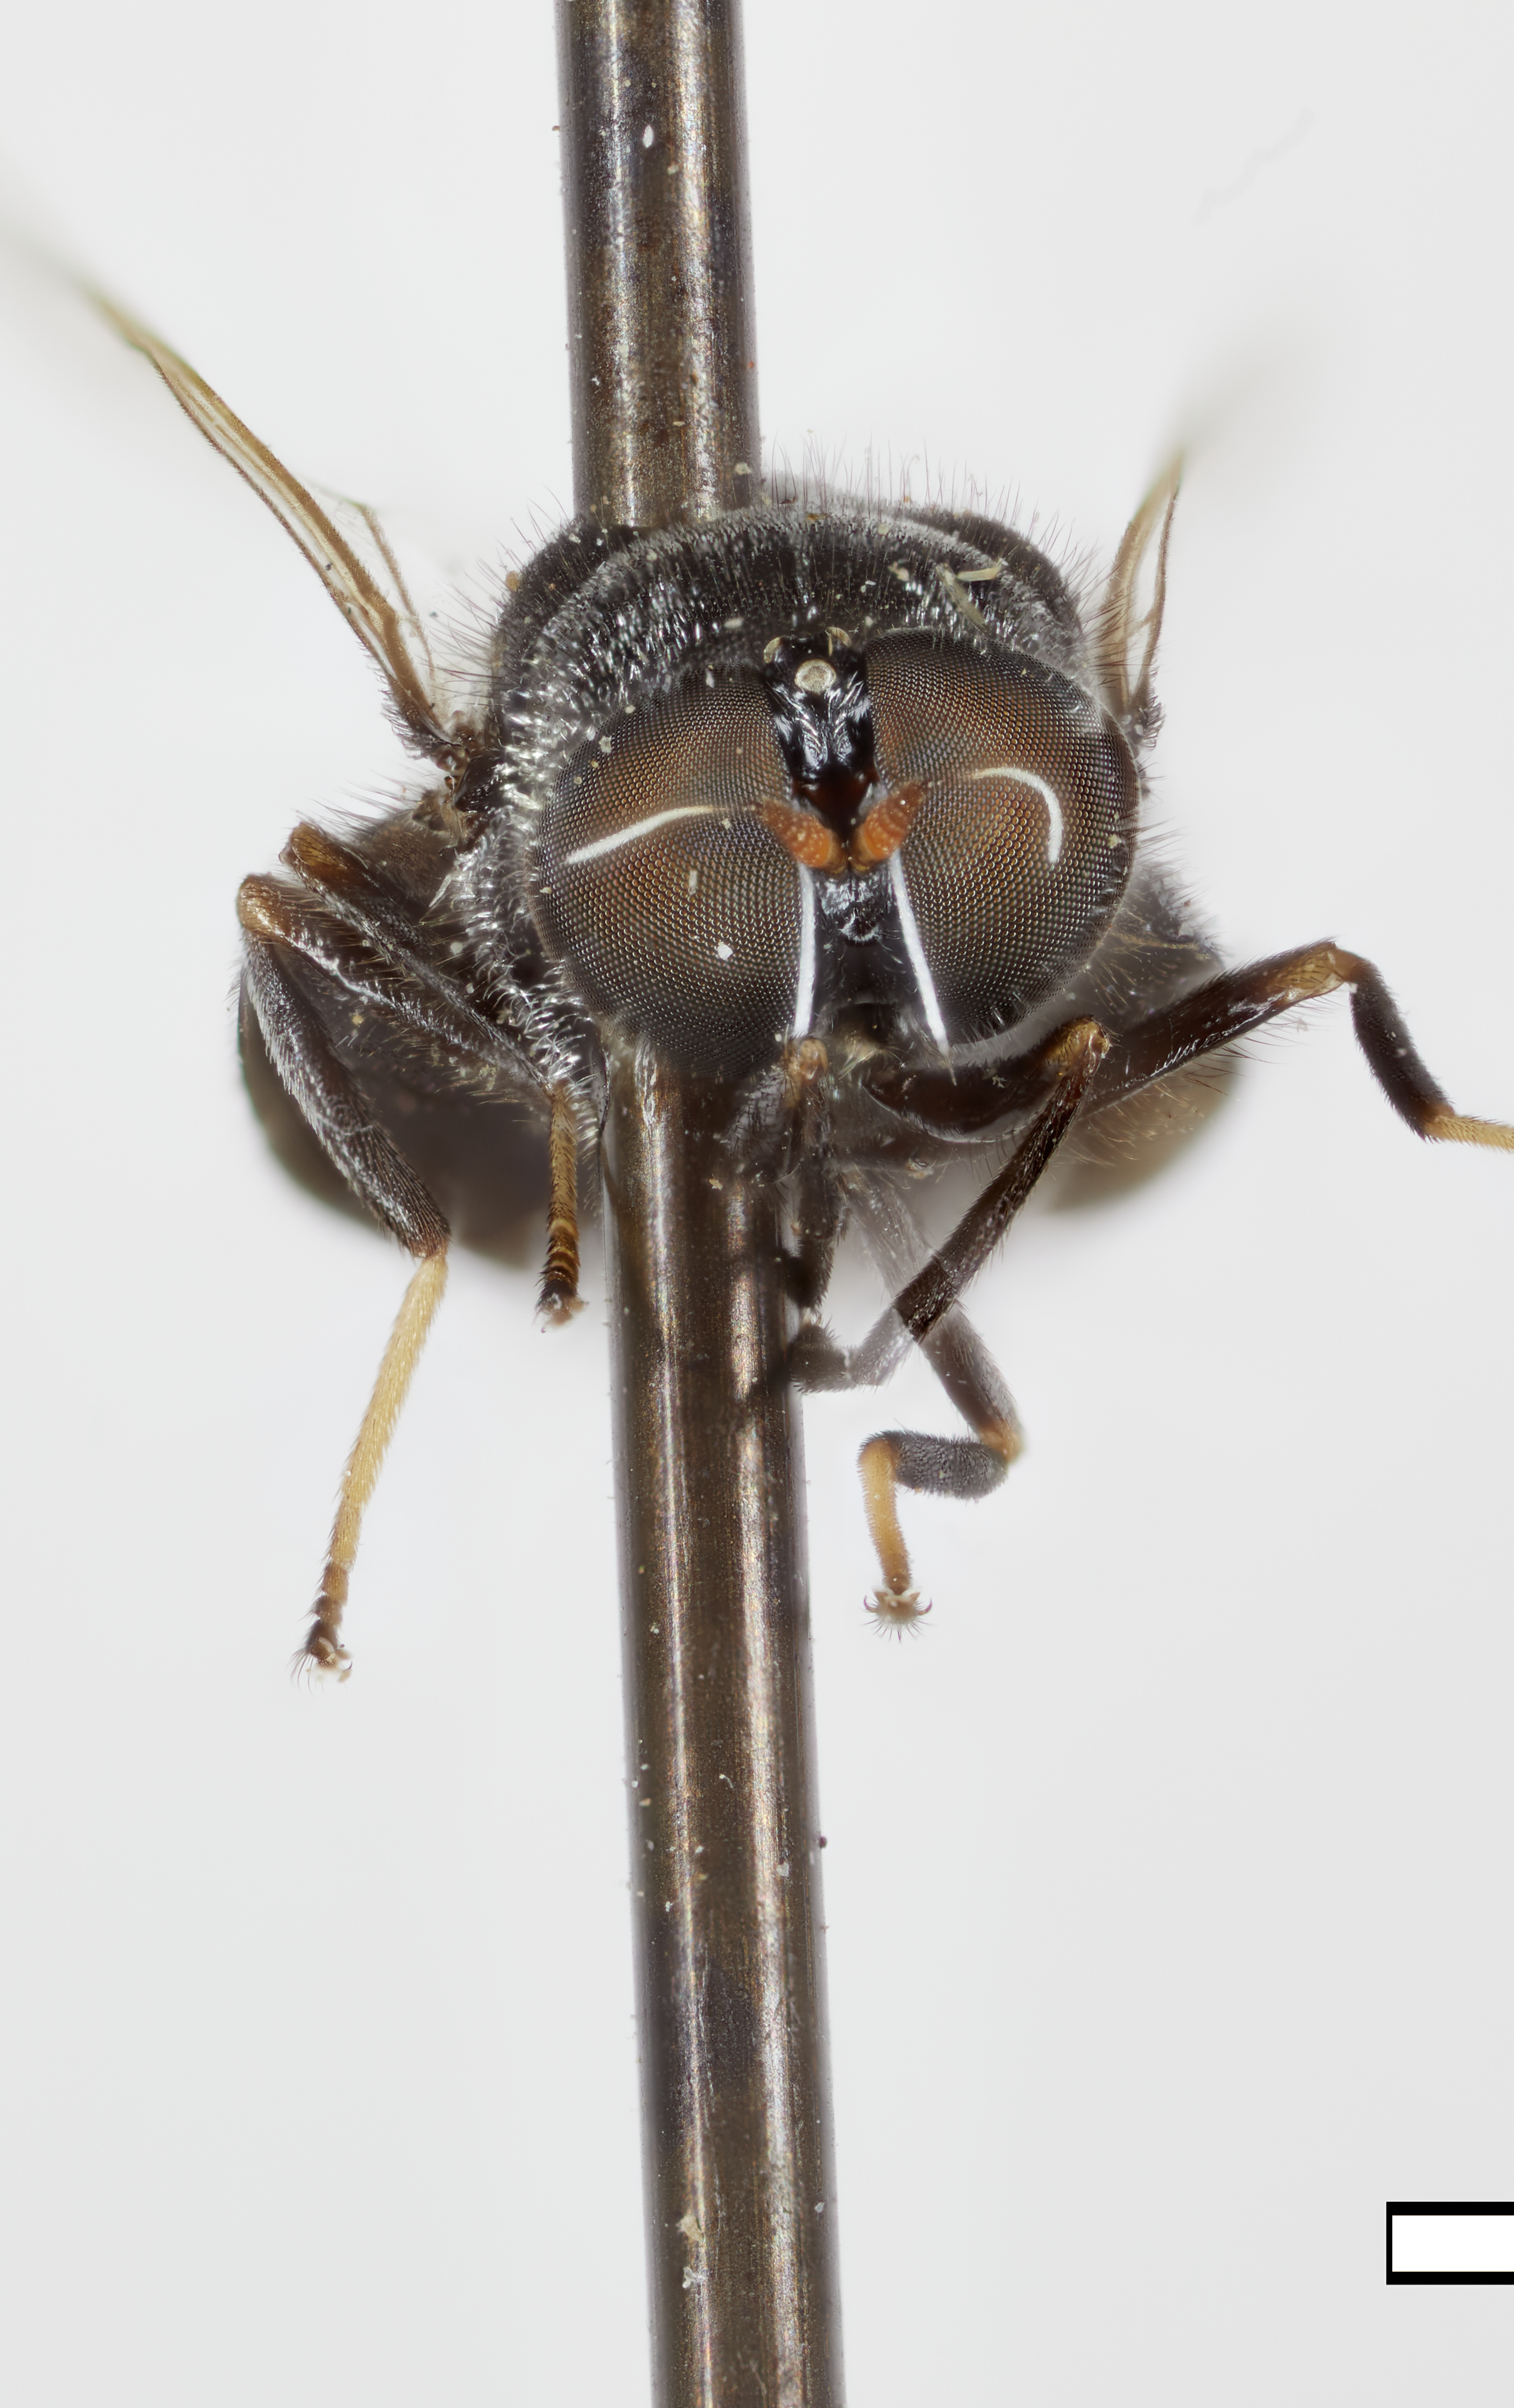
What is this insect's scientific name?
Wallacea connectens
